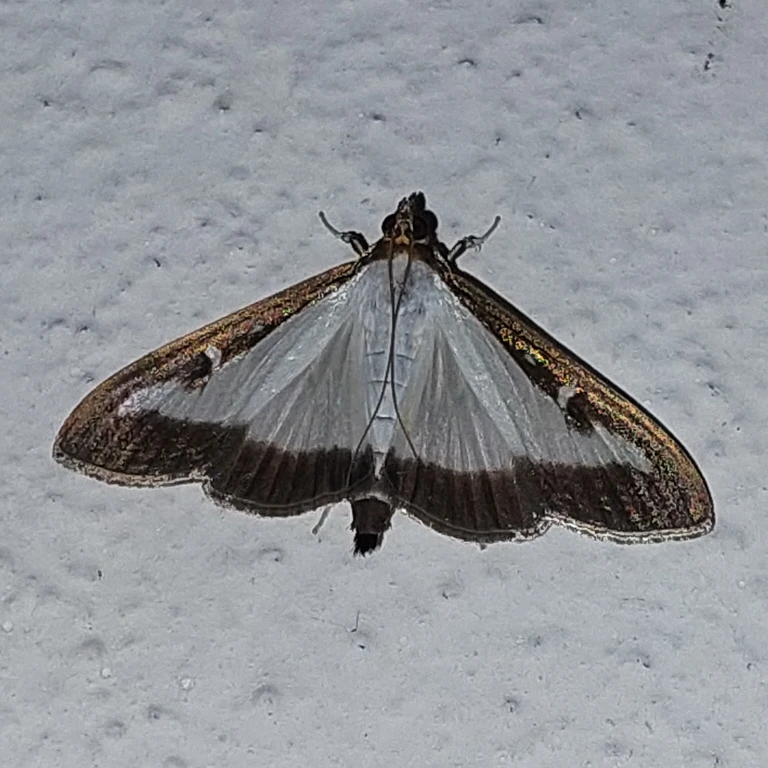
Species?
Cydalima perspectalis
